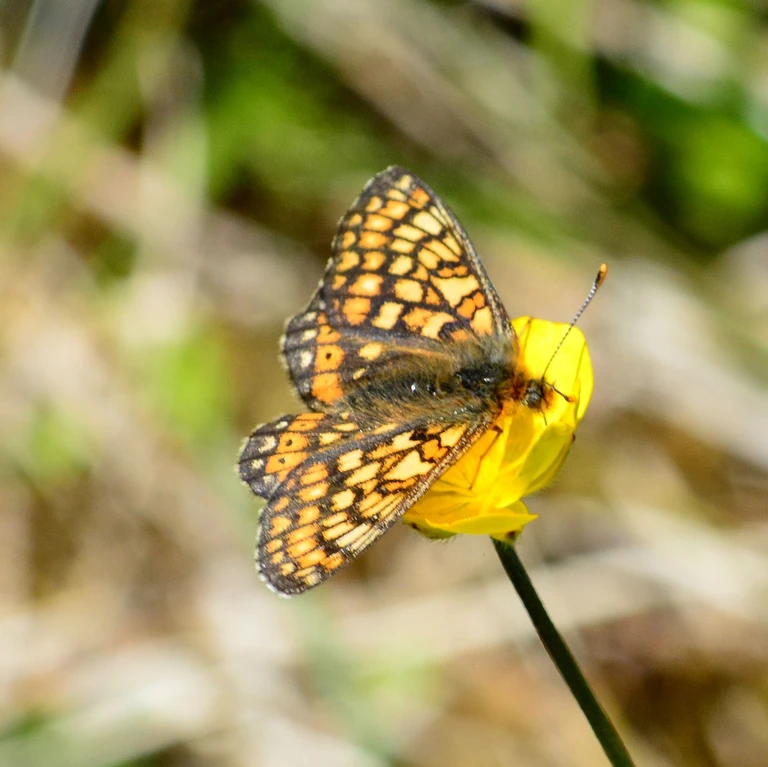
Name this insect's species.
Euphydryas aurinia
